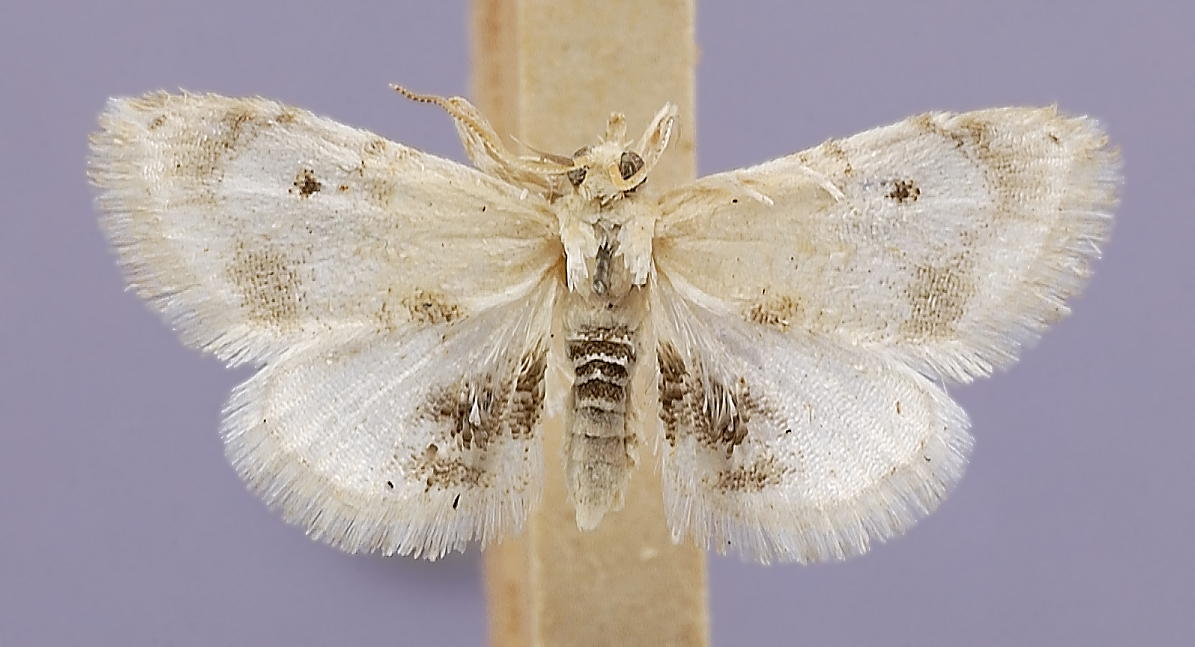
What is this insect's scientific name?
Symphysa adelalis
